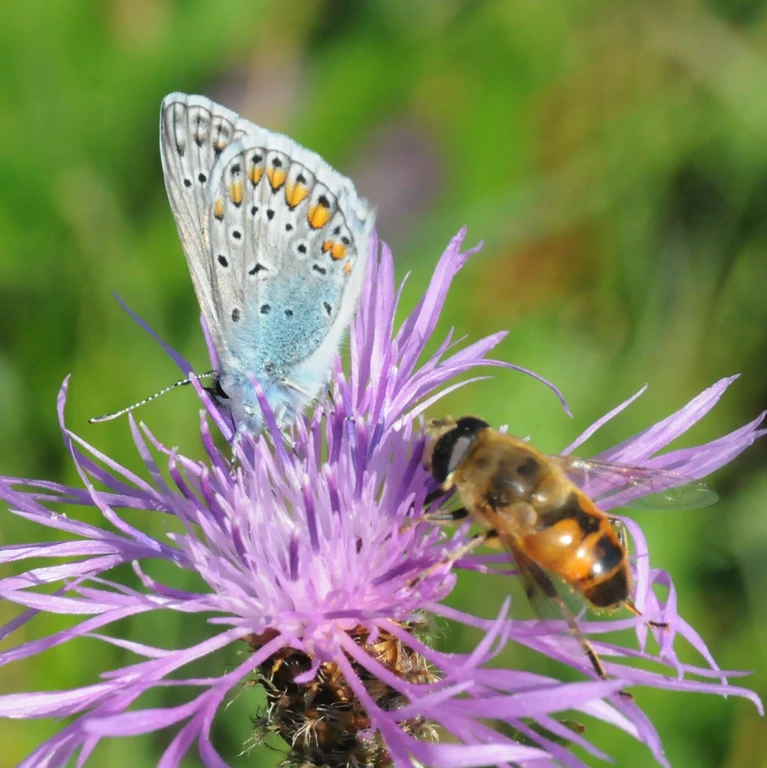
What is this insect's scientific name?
Polyommatus icarus
